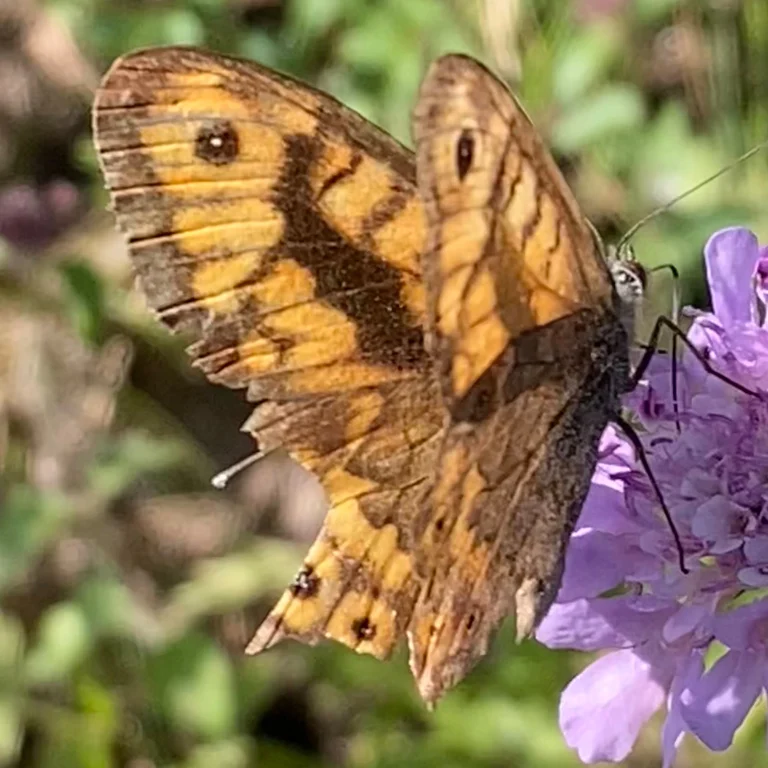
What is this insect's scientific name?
Lasiommata megera (also Pararge megera)
